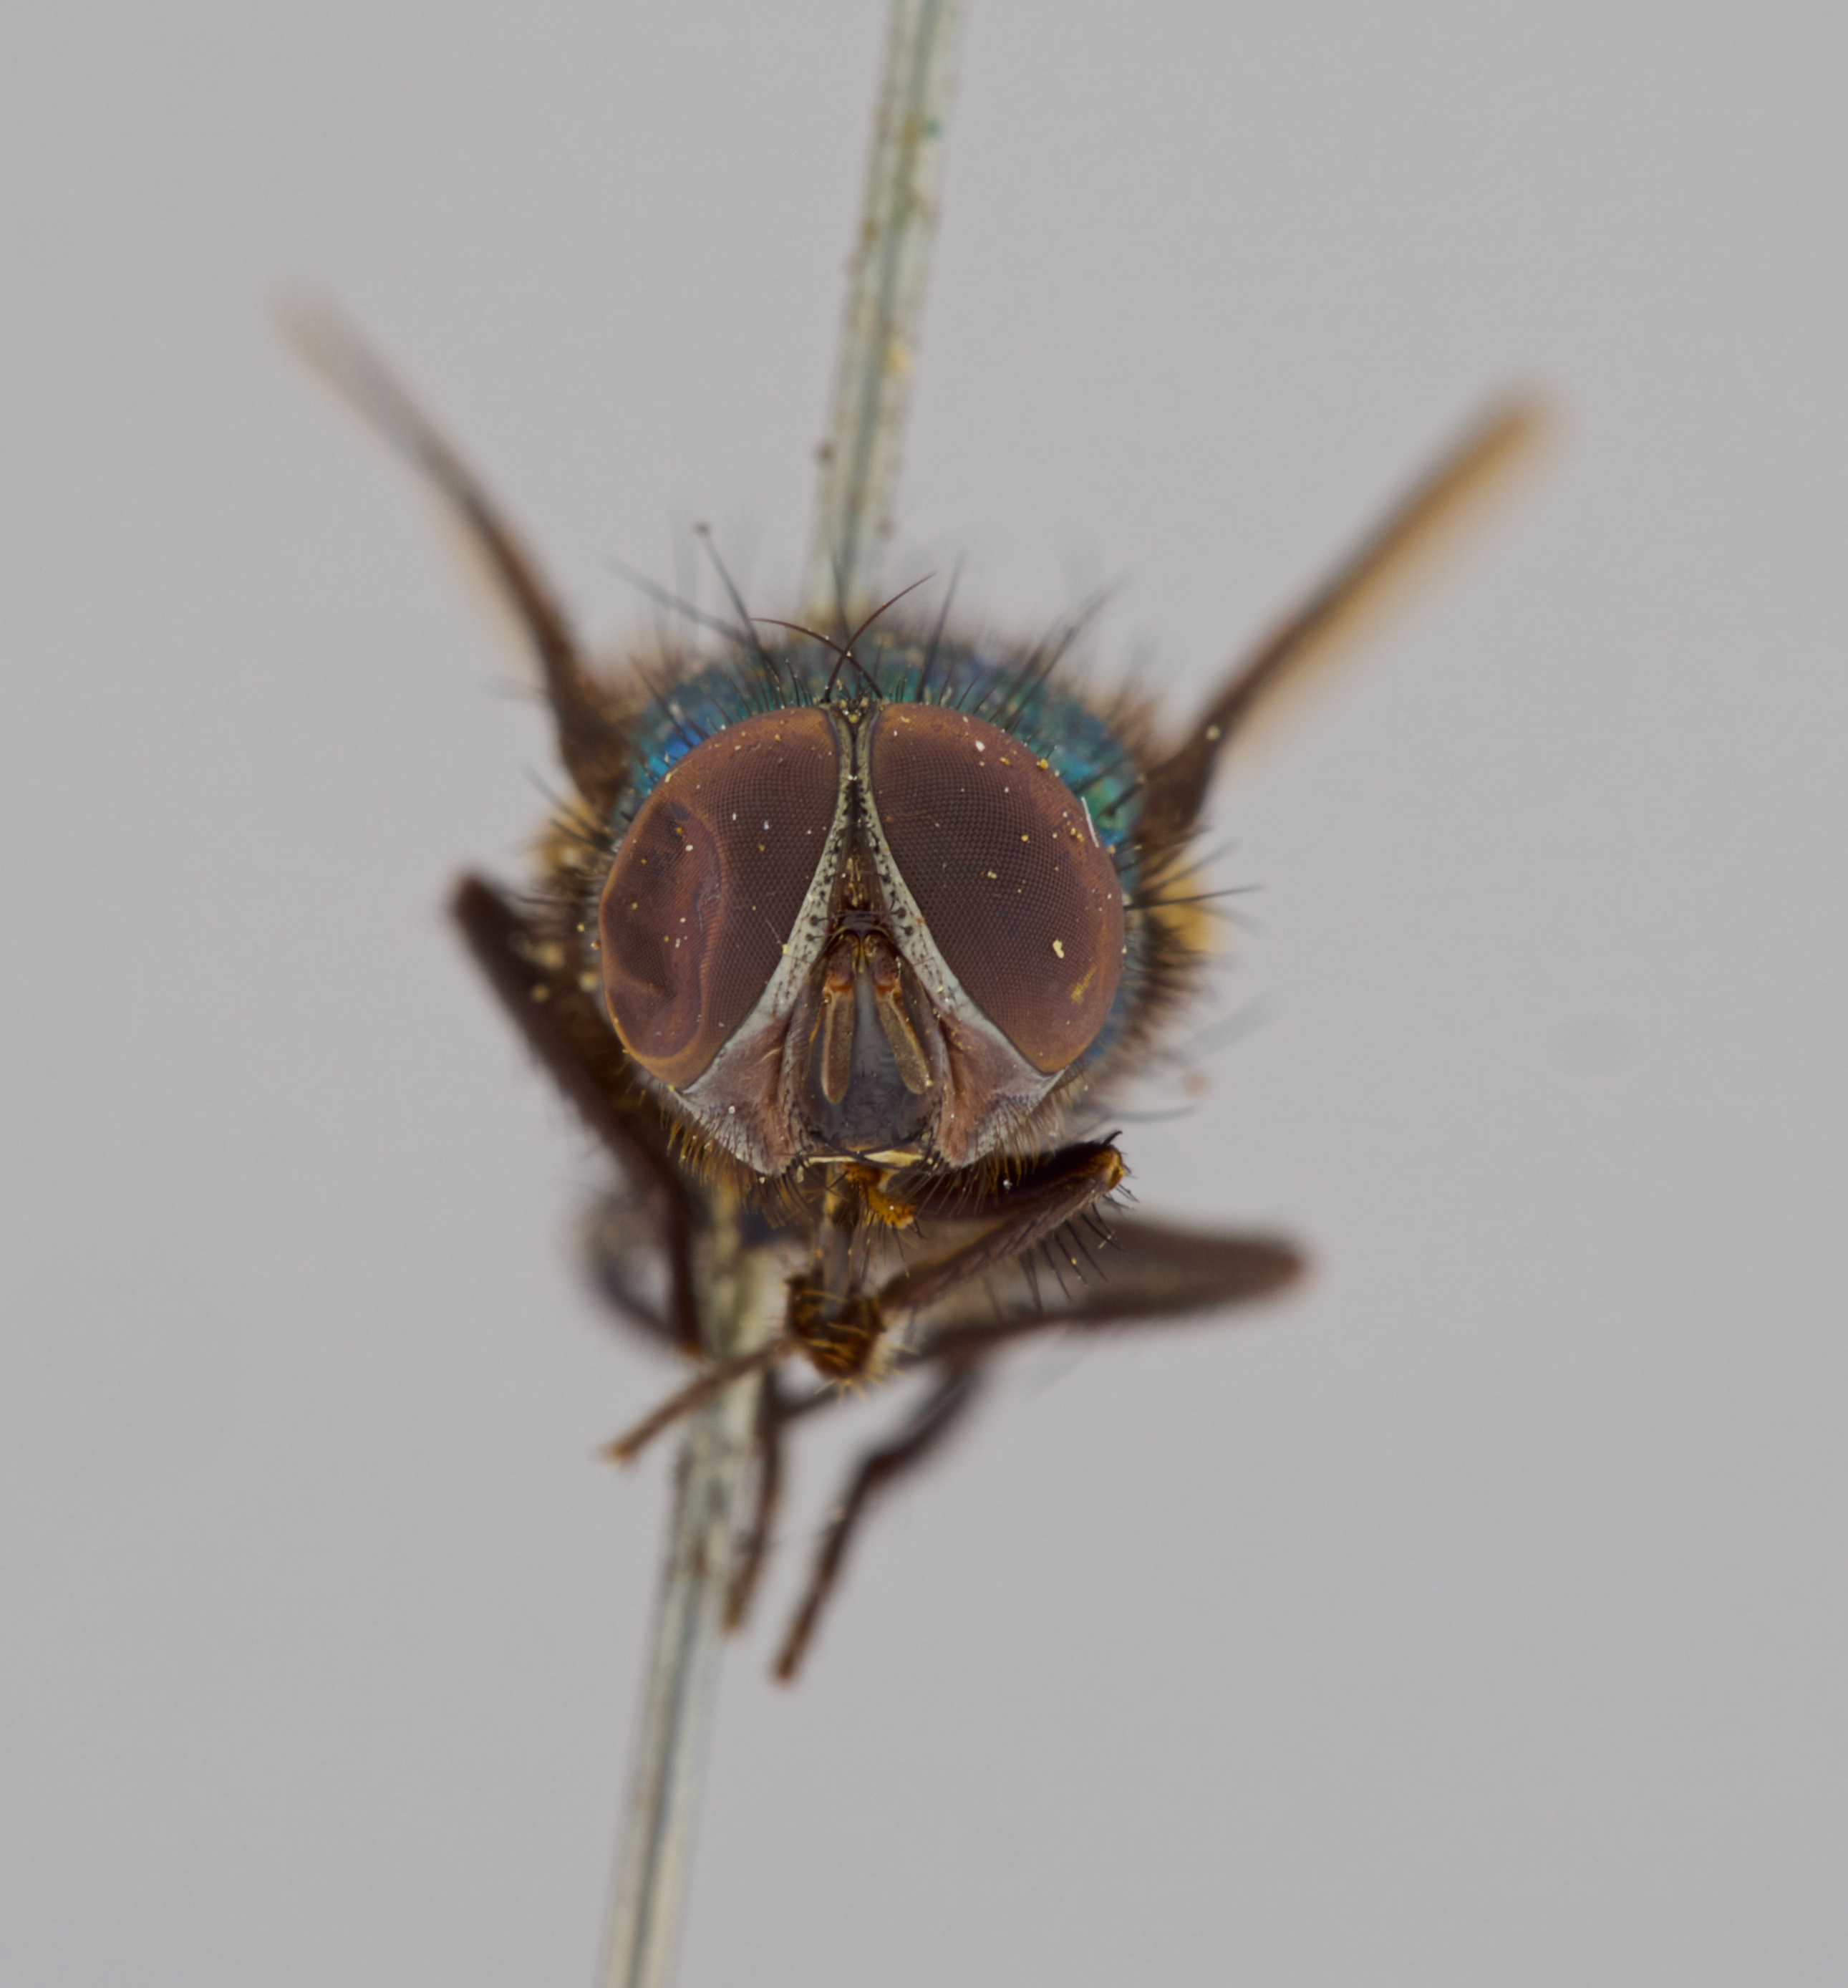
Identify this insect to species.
Lucilia fumicosta
